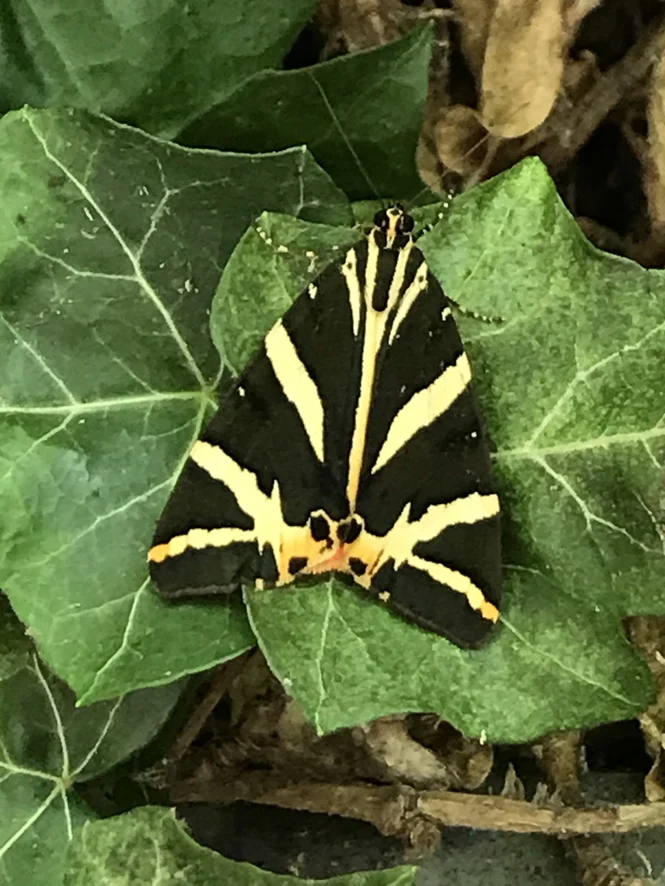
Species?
Euplagia quadripunctaria
